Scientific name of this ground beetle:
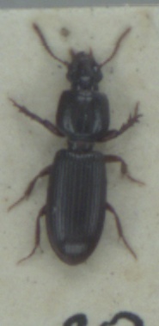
Clivina fossor
